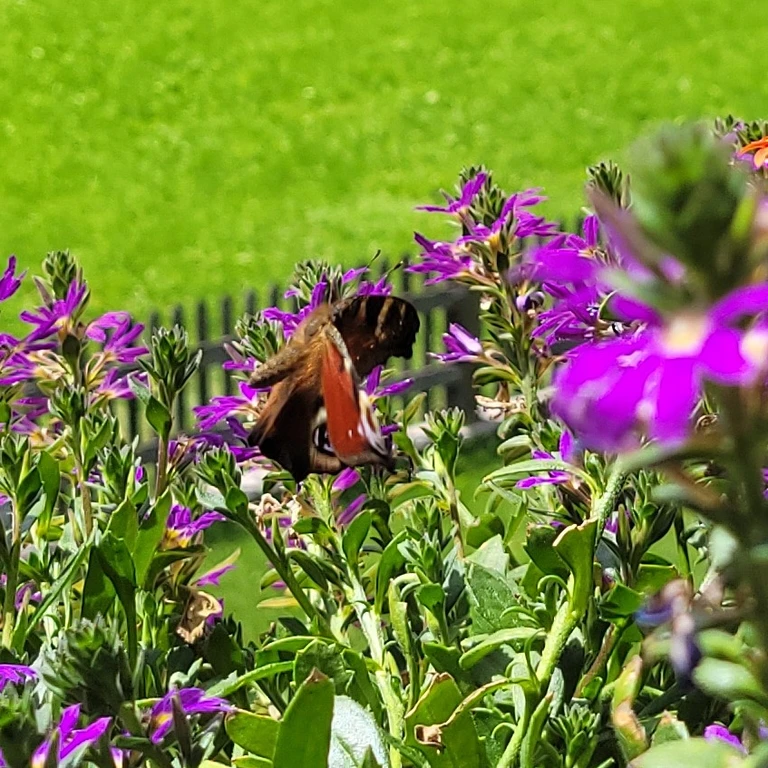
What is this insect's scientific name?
Aglais io
